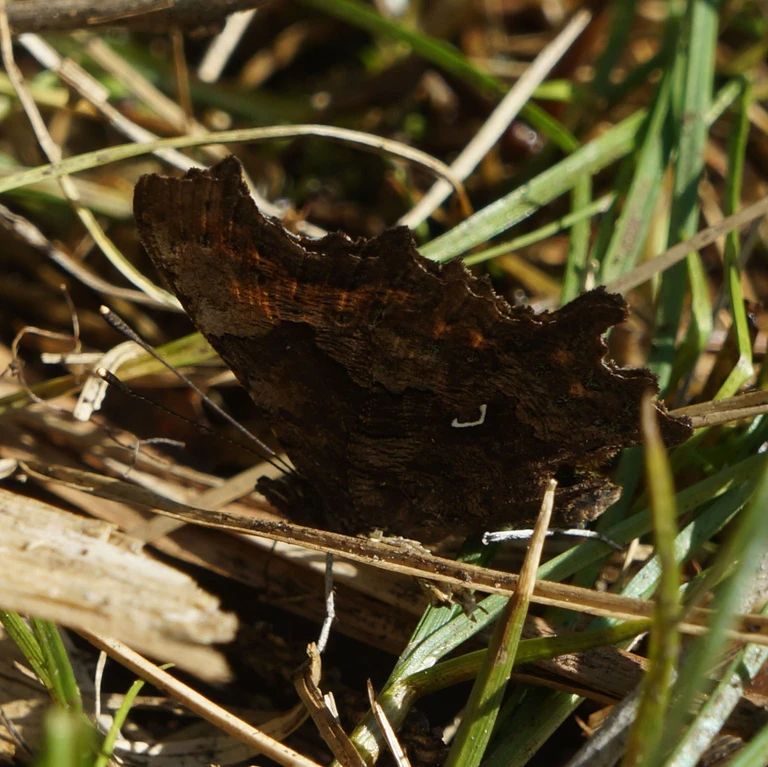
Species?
Polygonia c-album
